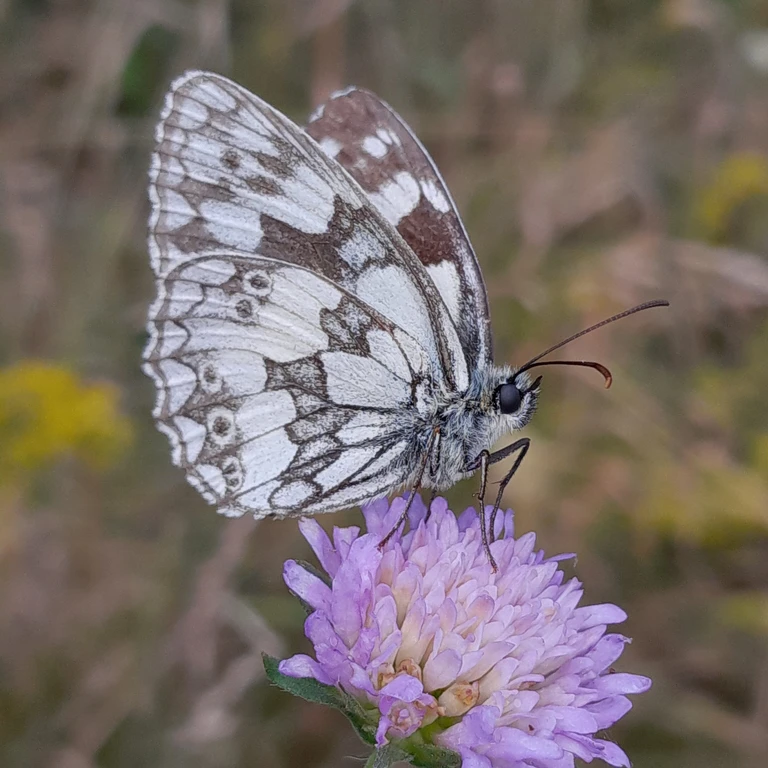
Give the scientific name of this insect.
Melanargia galathea
